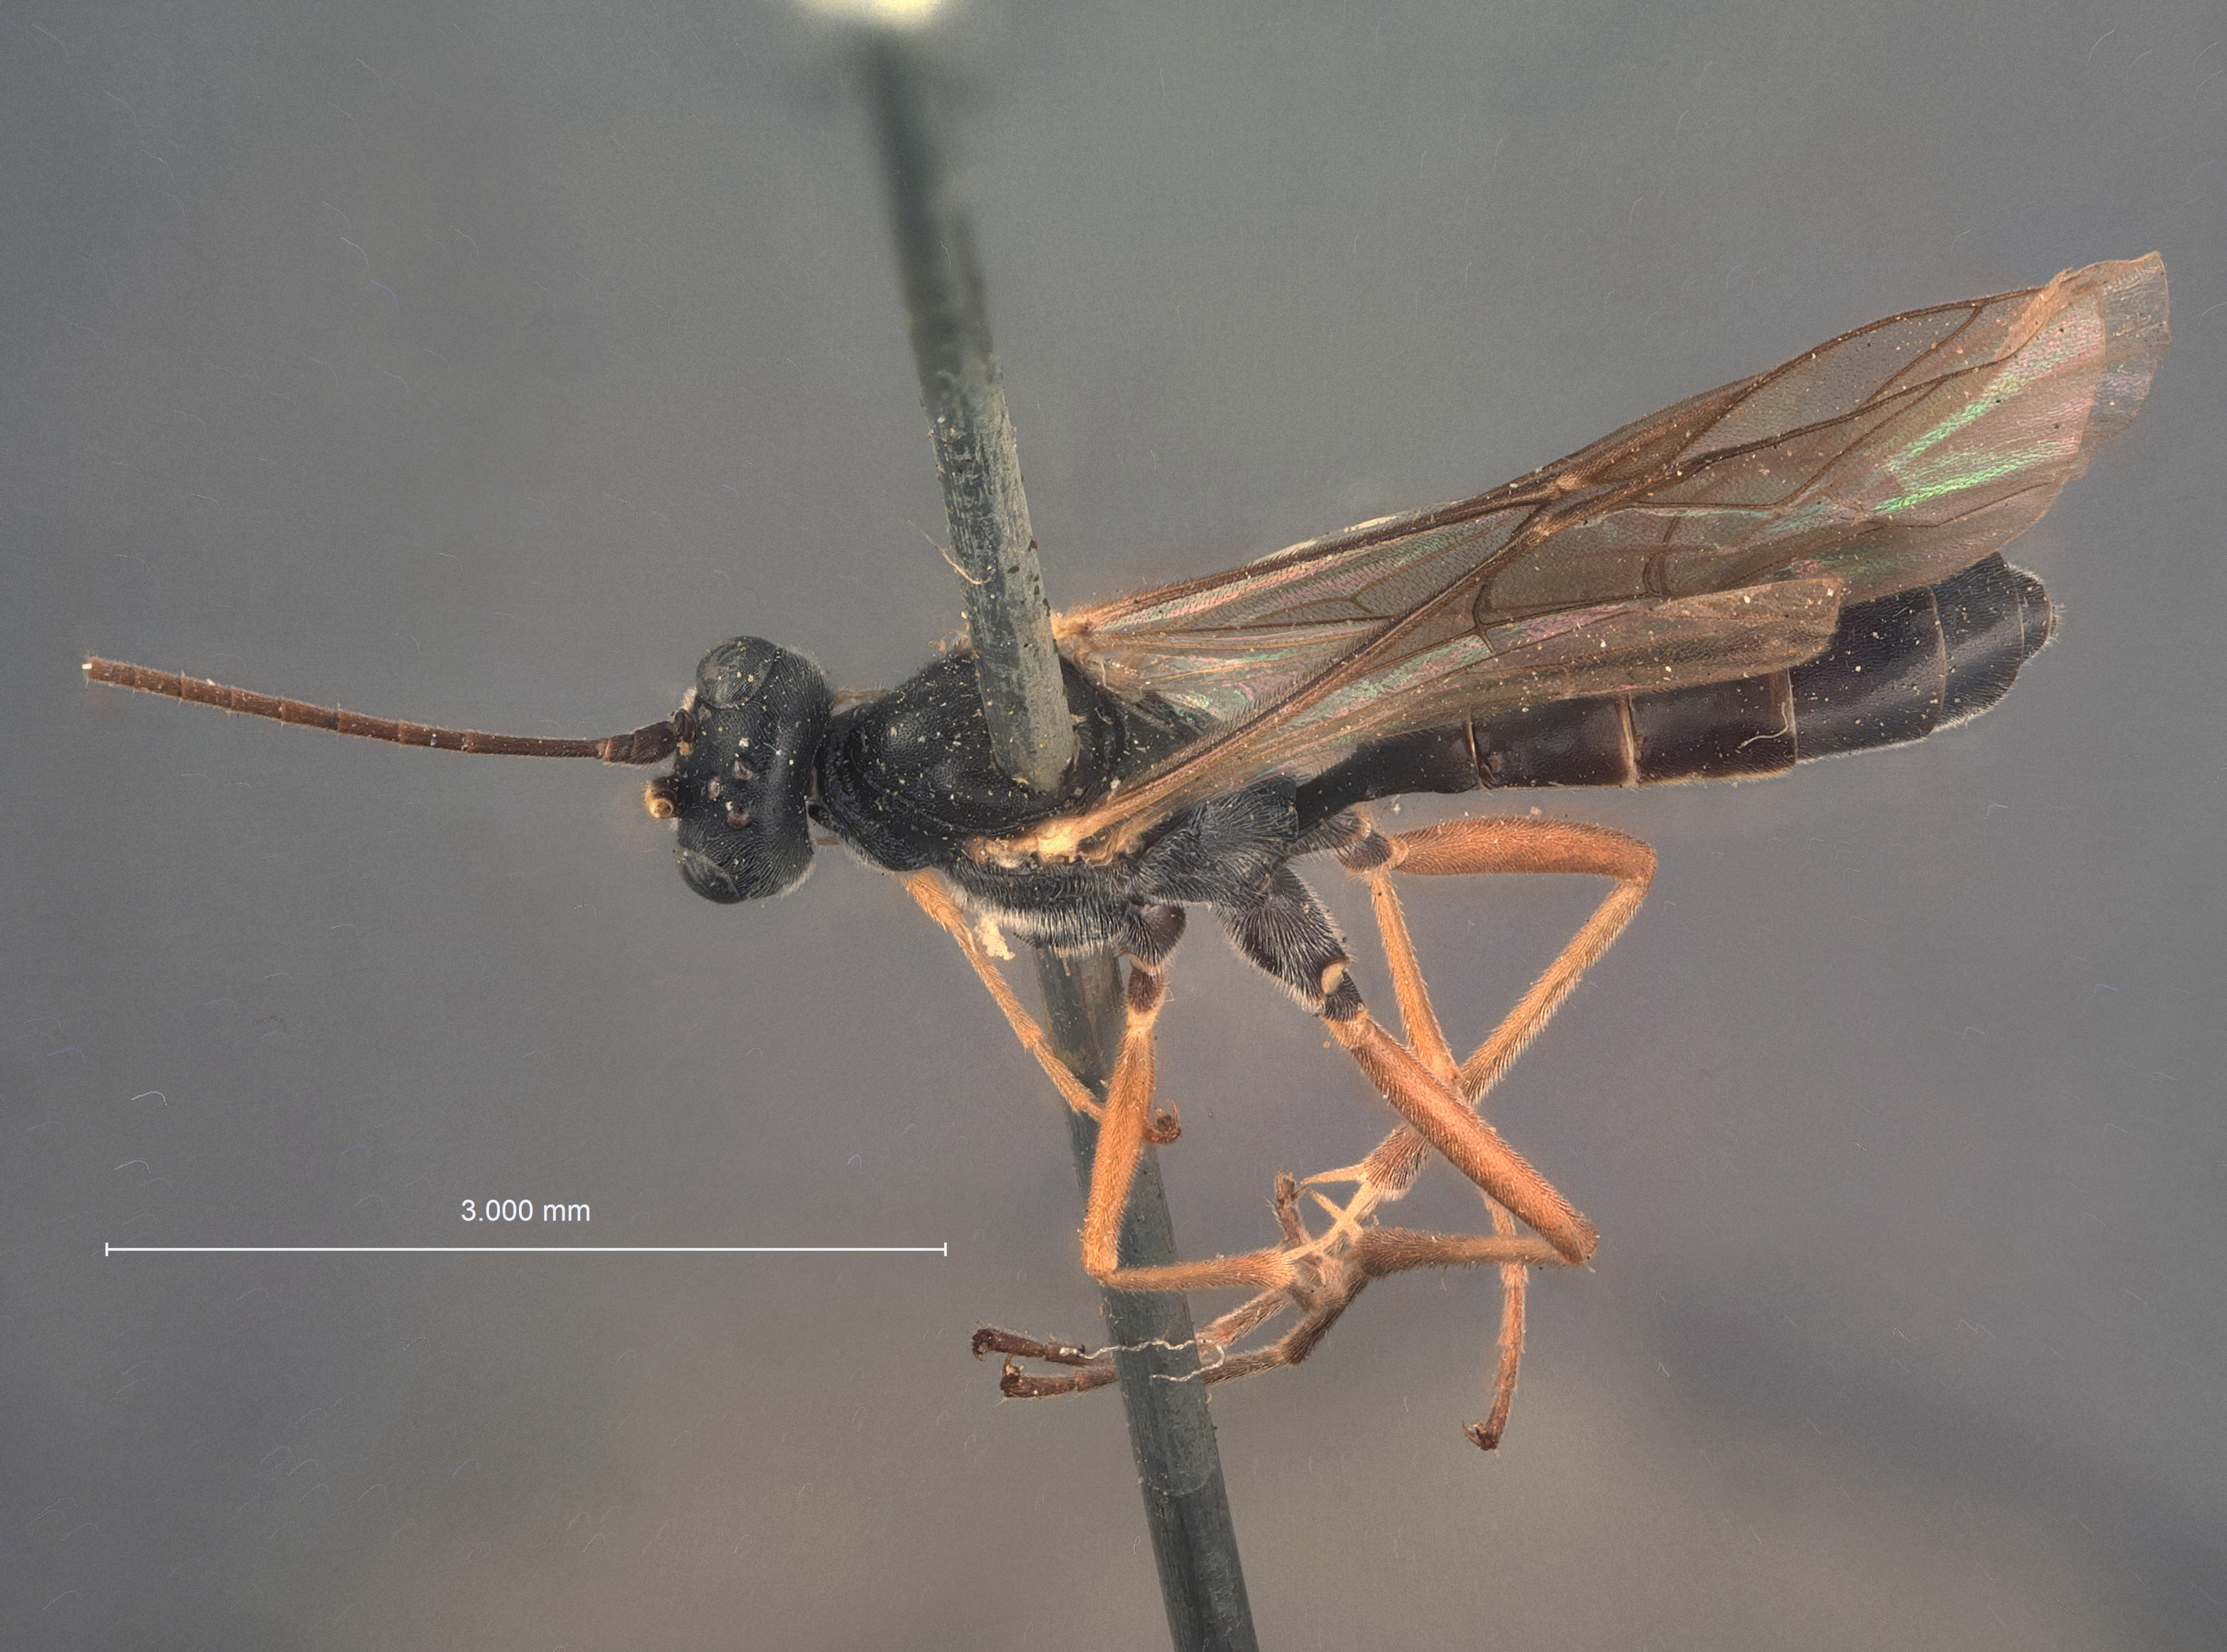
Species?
Mesoleptus unalaskae
